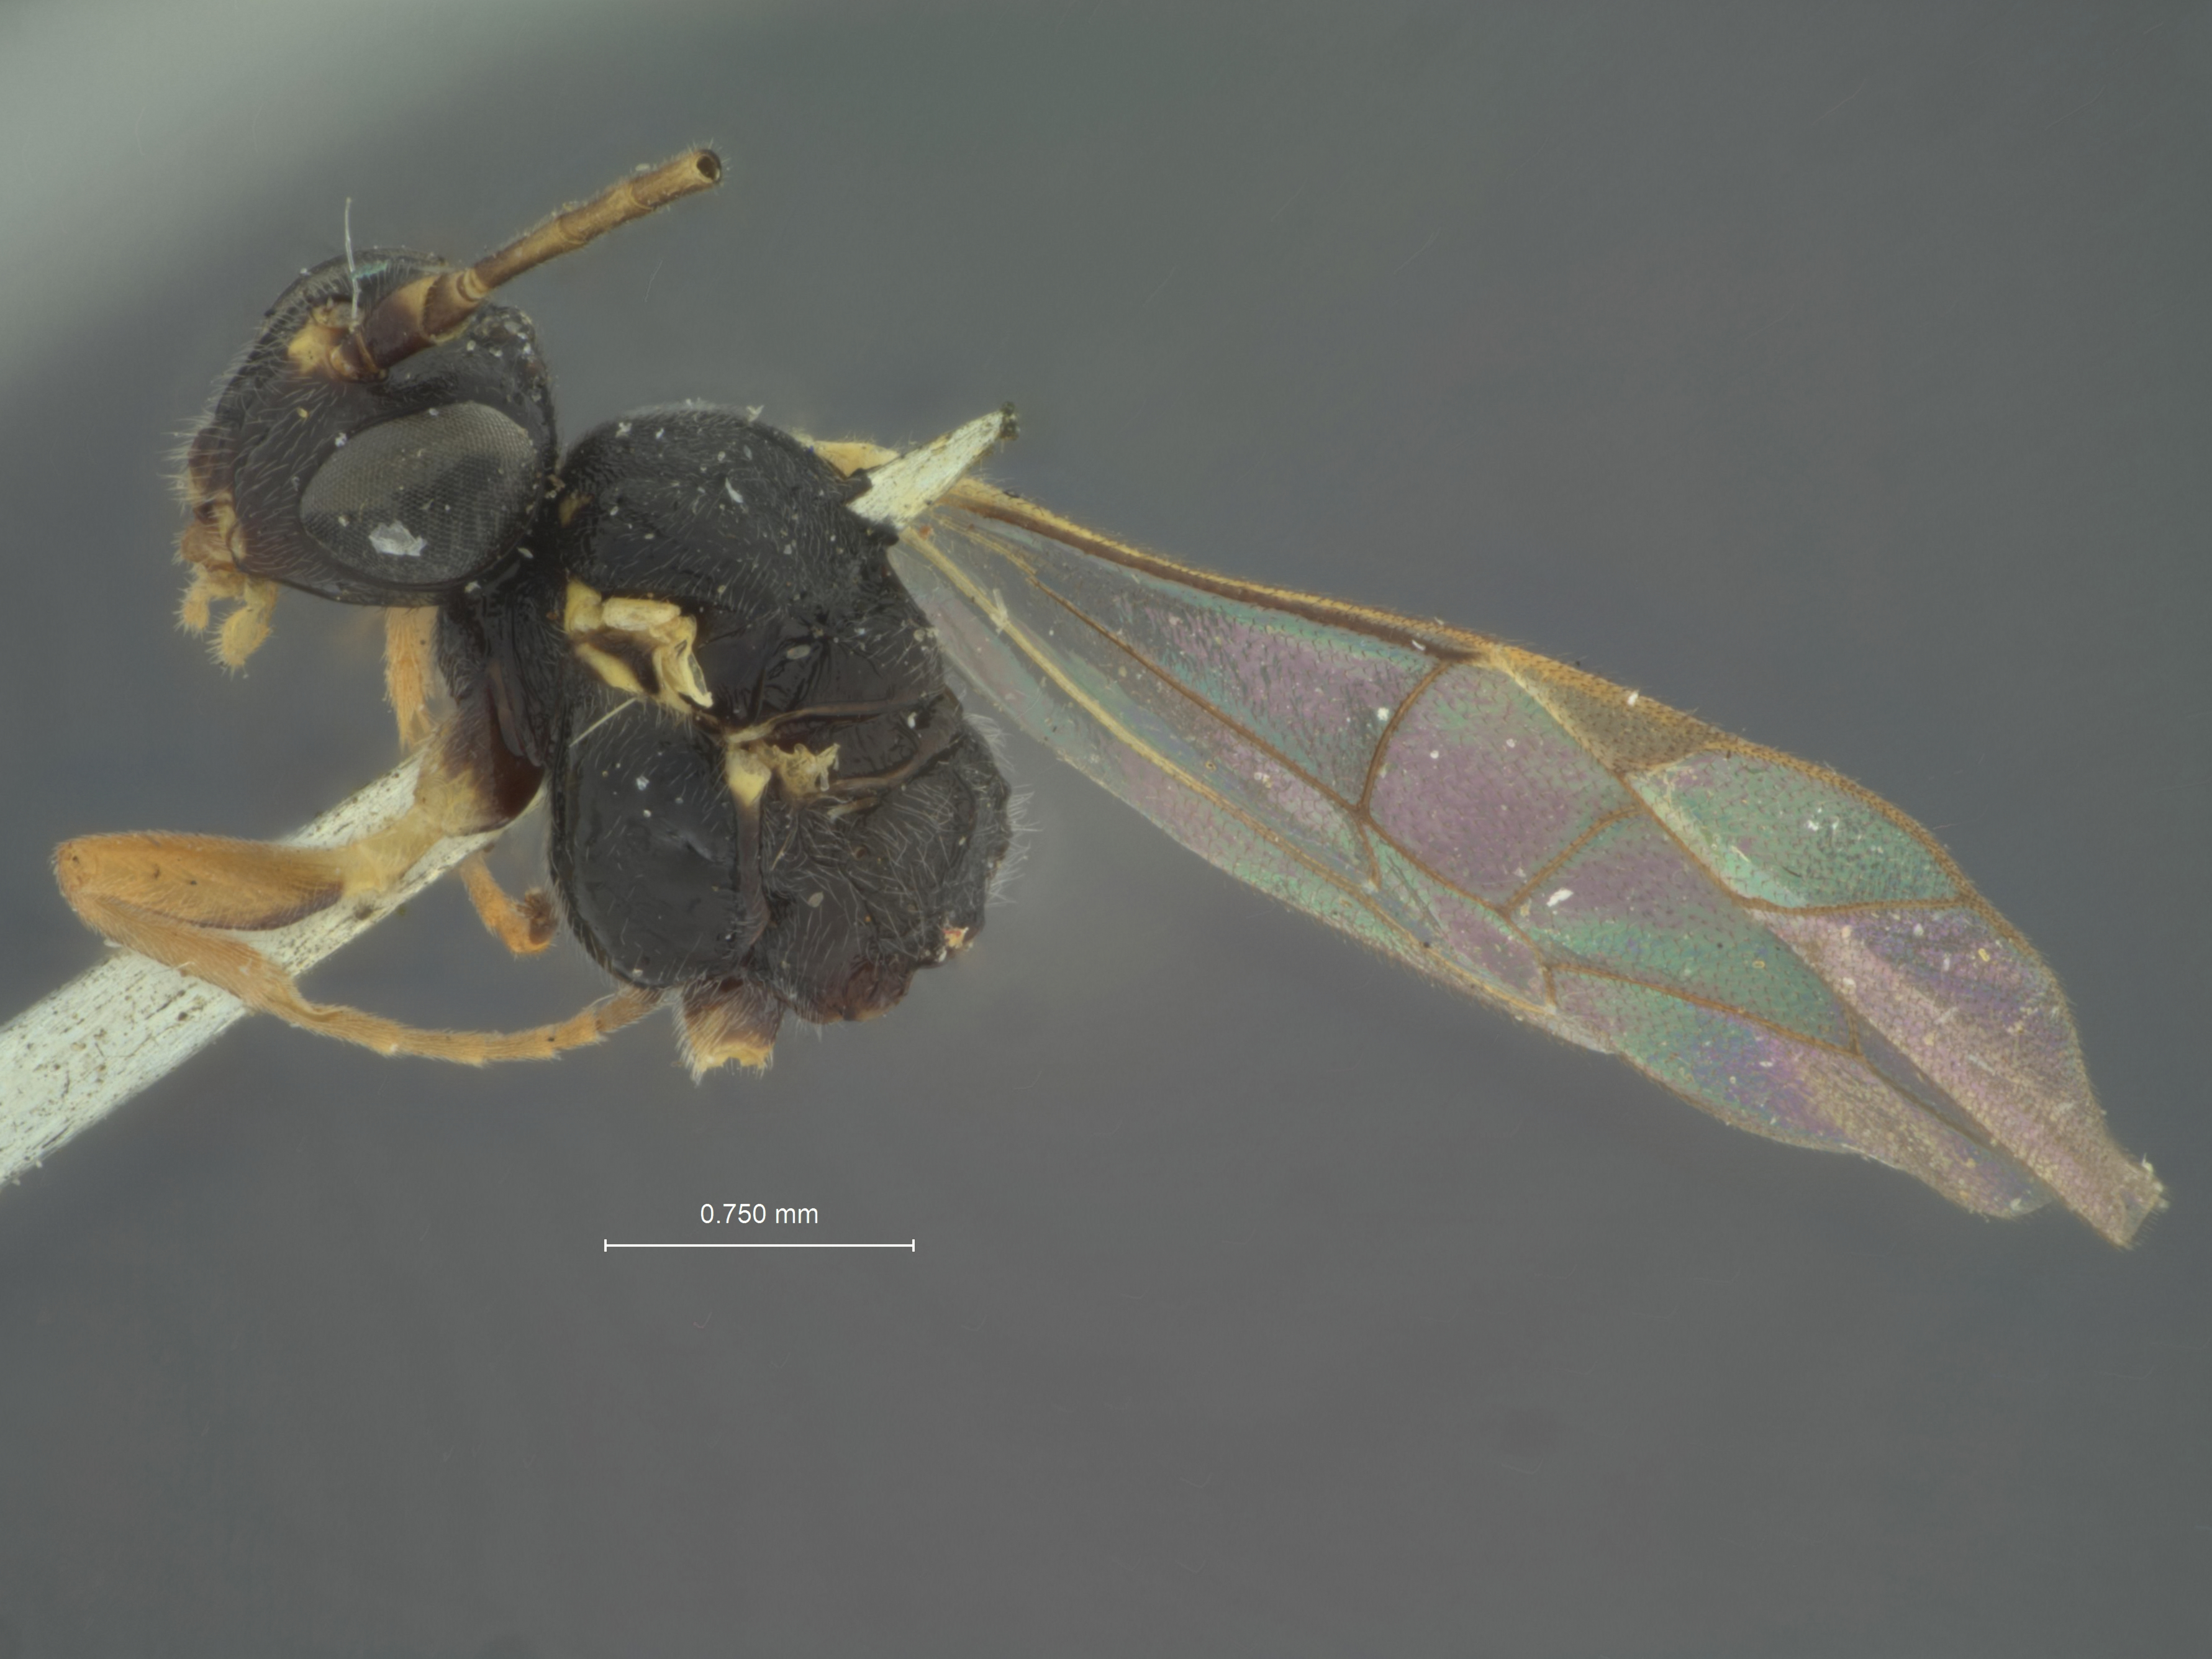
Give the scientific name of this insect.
Promethes unicinctus
